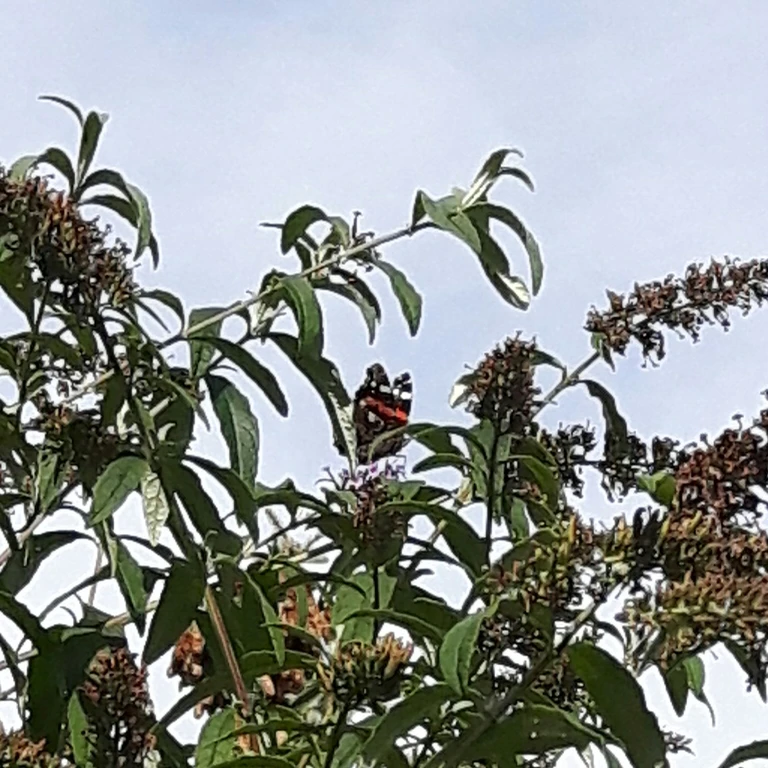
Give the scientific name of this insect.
Vanessa atalanta
